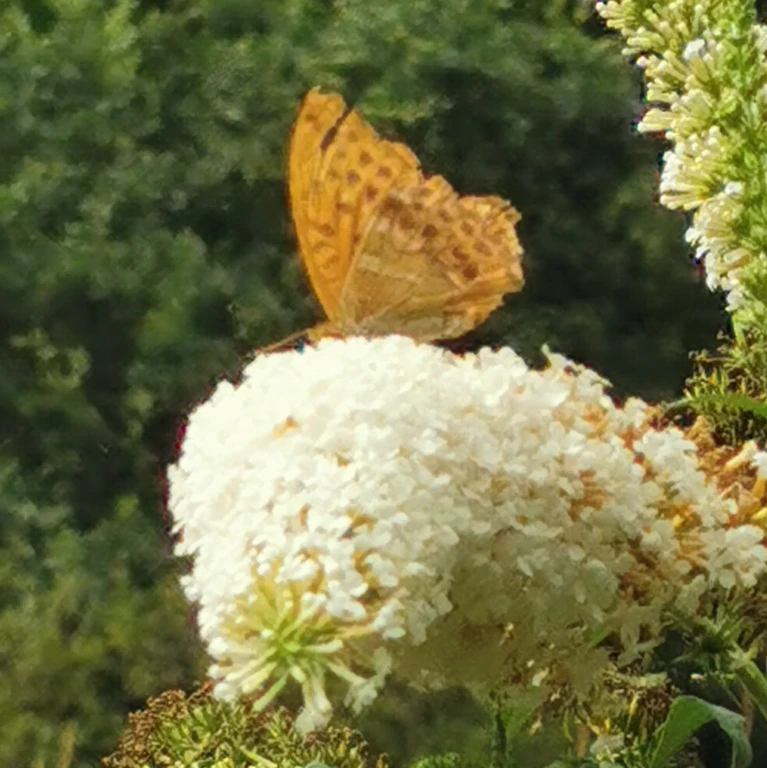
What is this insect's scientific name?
Argynnis paphia
